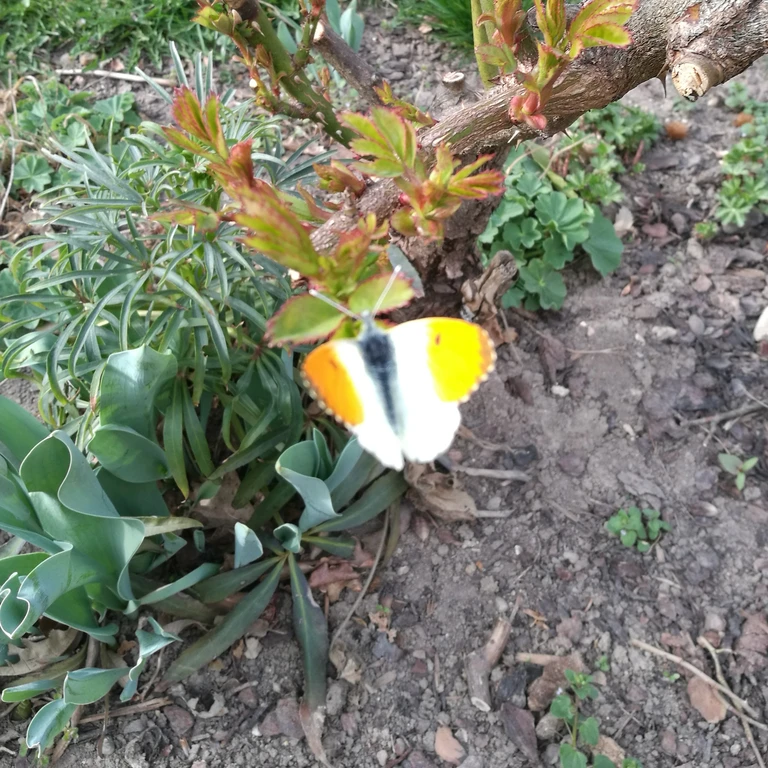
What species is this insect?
Anthocharis cardamines
